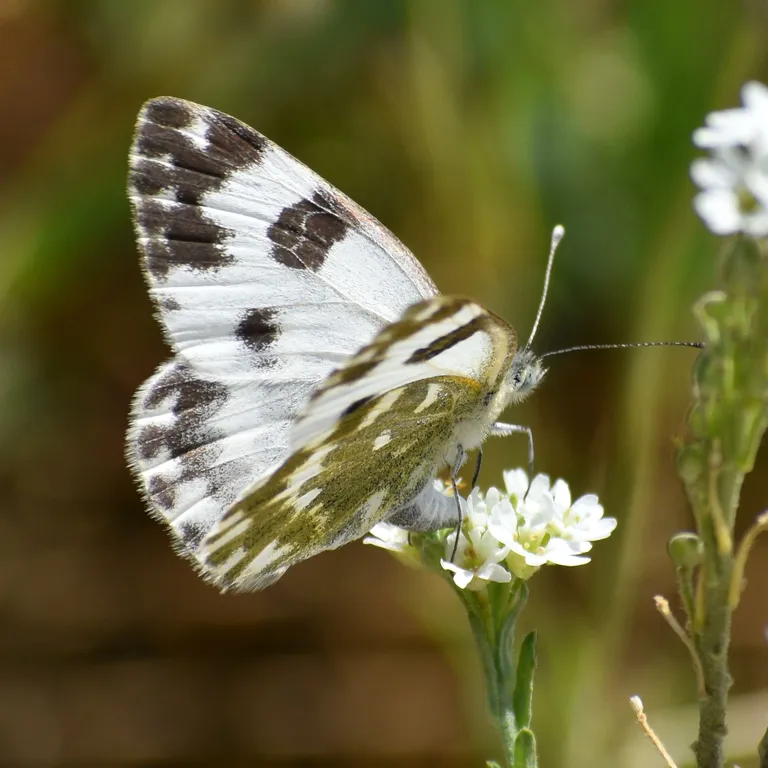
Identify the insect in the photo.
Pontia edusa
